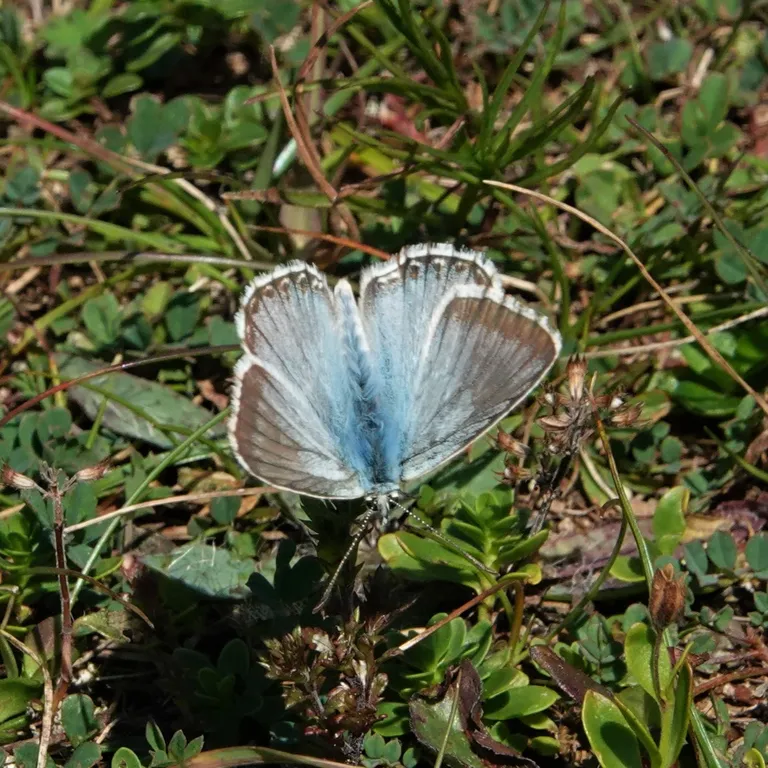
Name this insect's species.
Lysandra coridon
